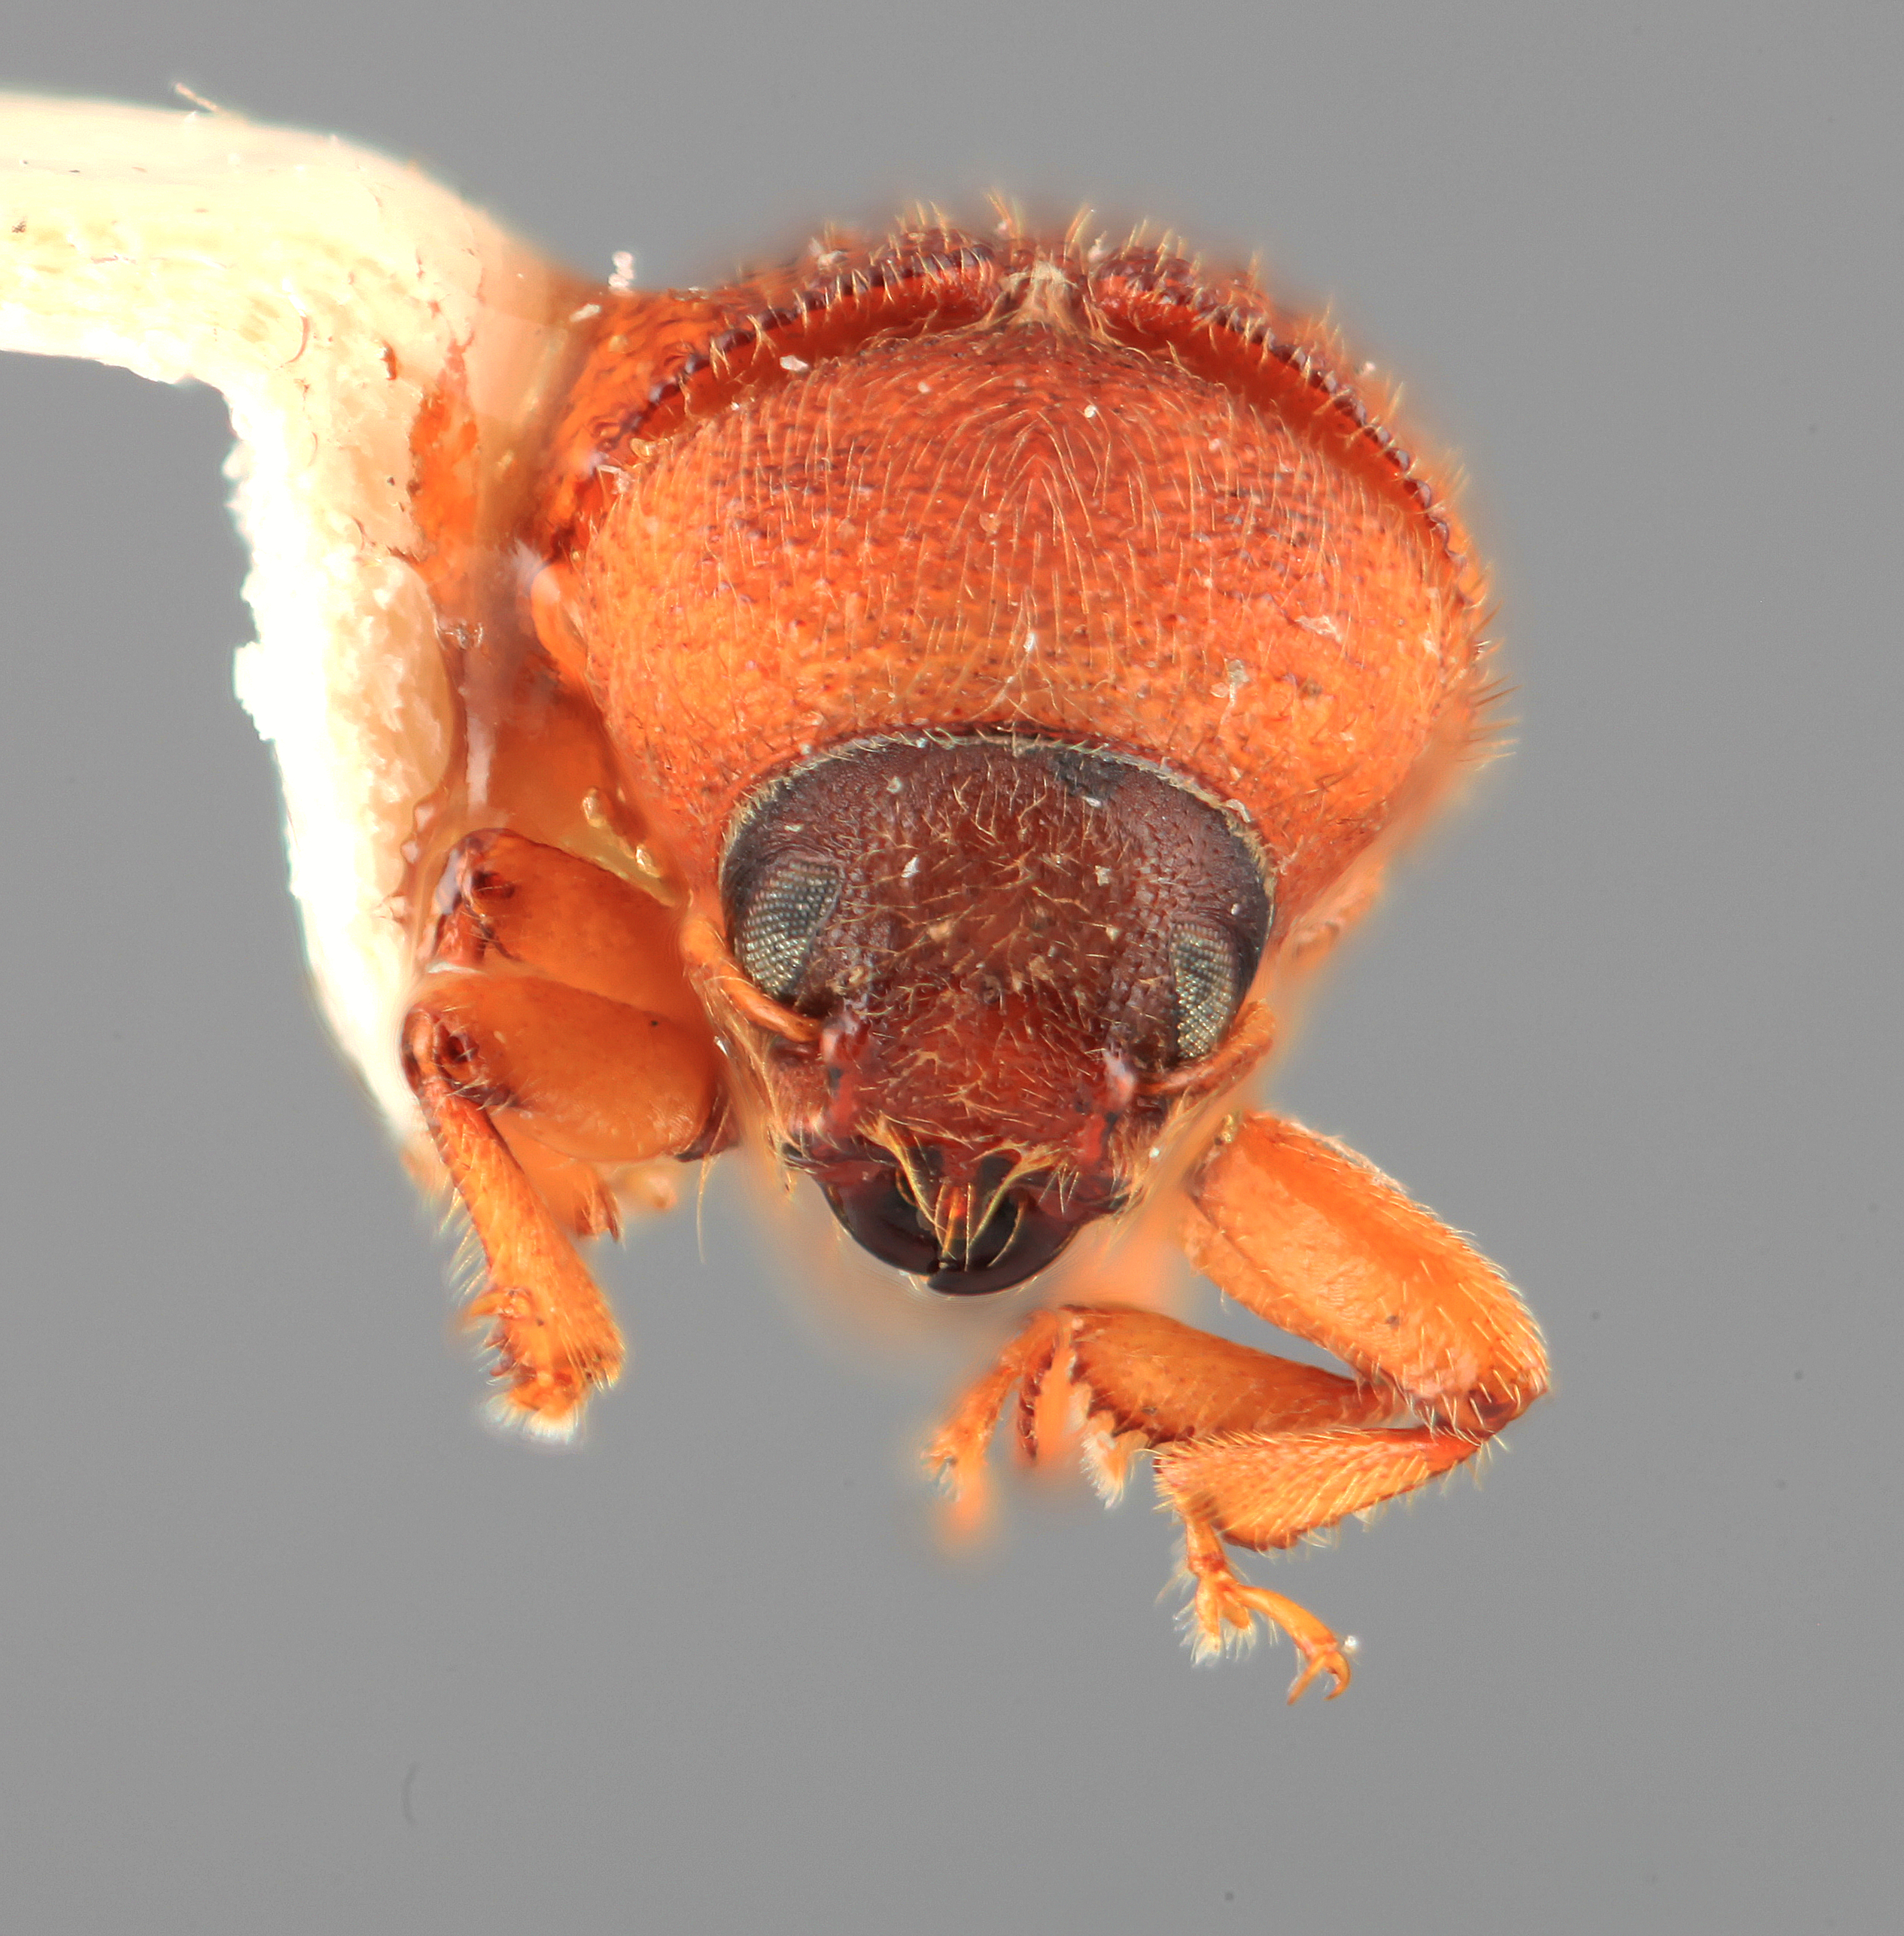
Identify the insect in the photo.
Phloeotribus amplus
